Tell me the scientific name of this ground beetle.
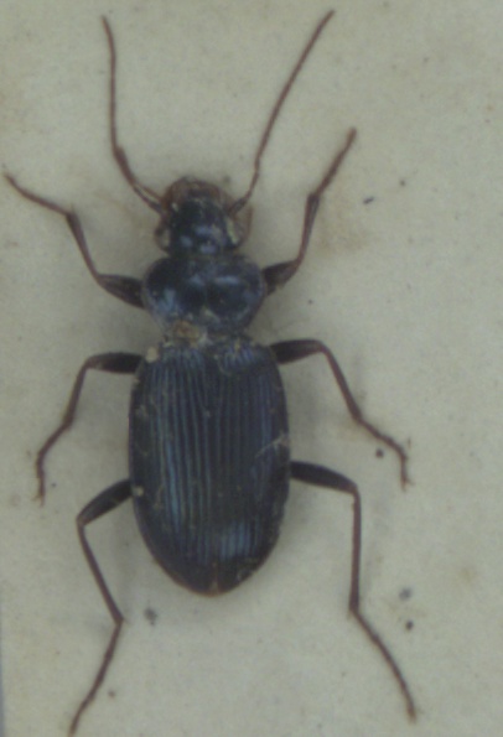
Leistus spinibarbis
